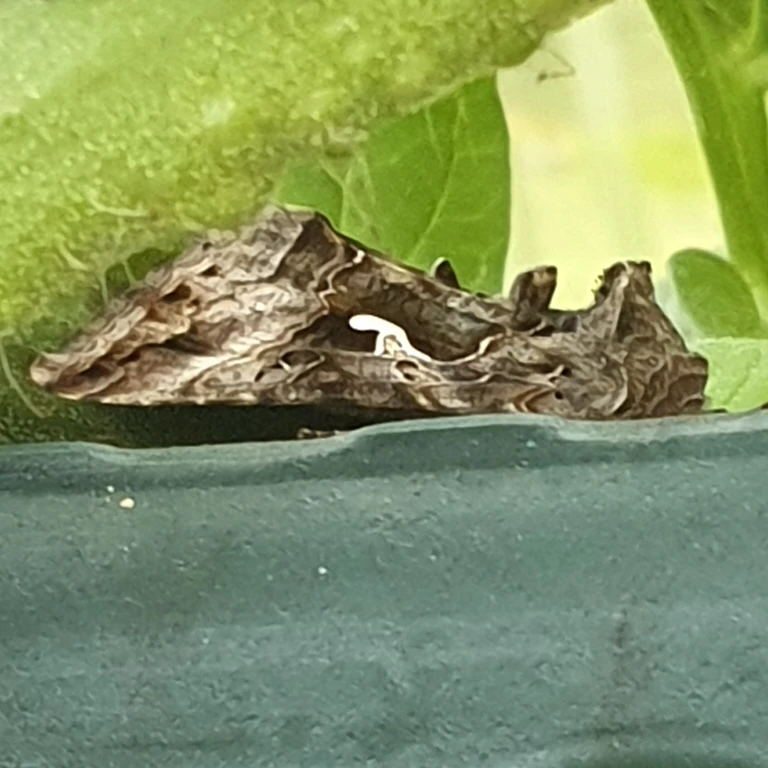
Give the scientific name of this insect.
Autographa gamma
